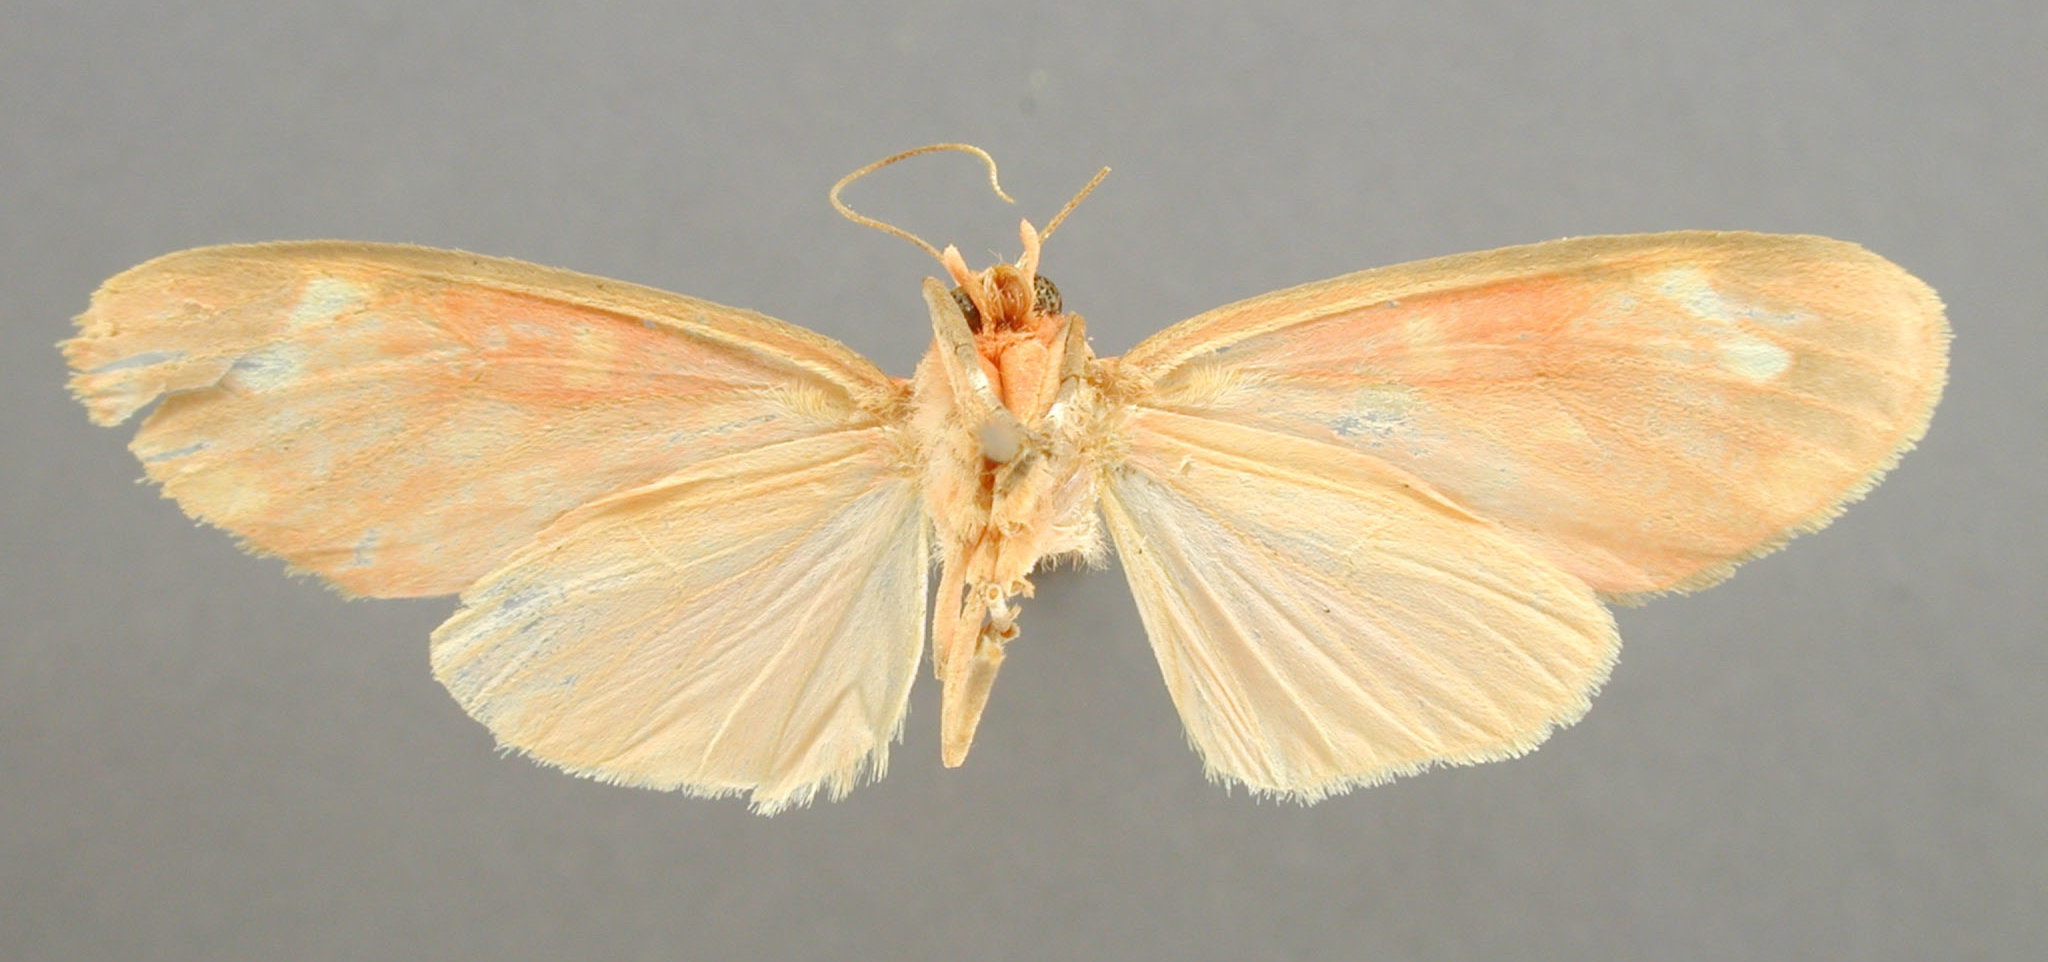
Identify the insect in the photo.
Melese flavimaculata
